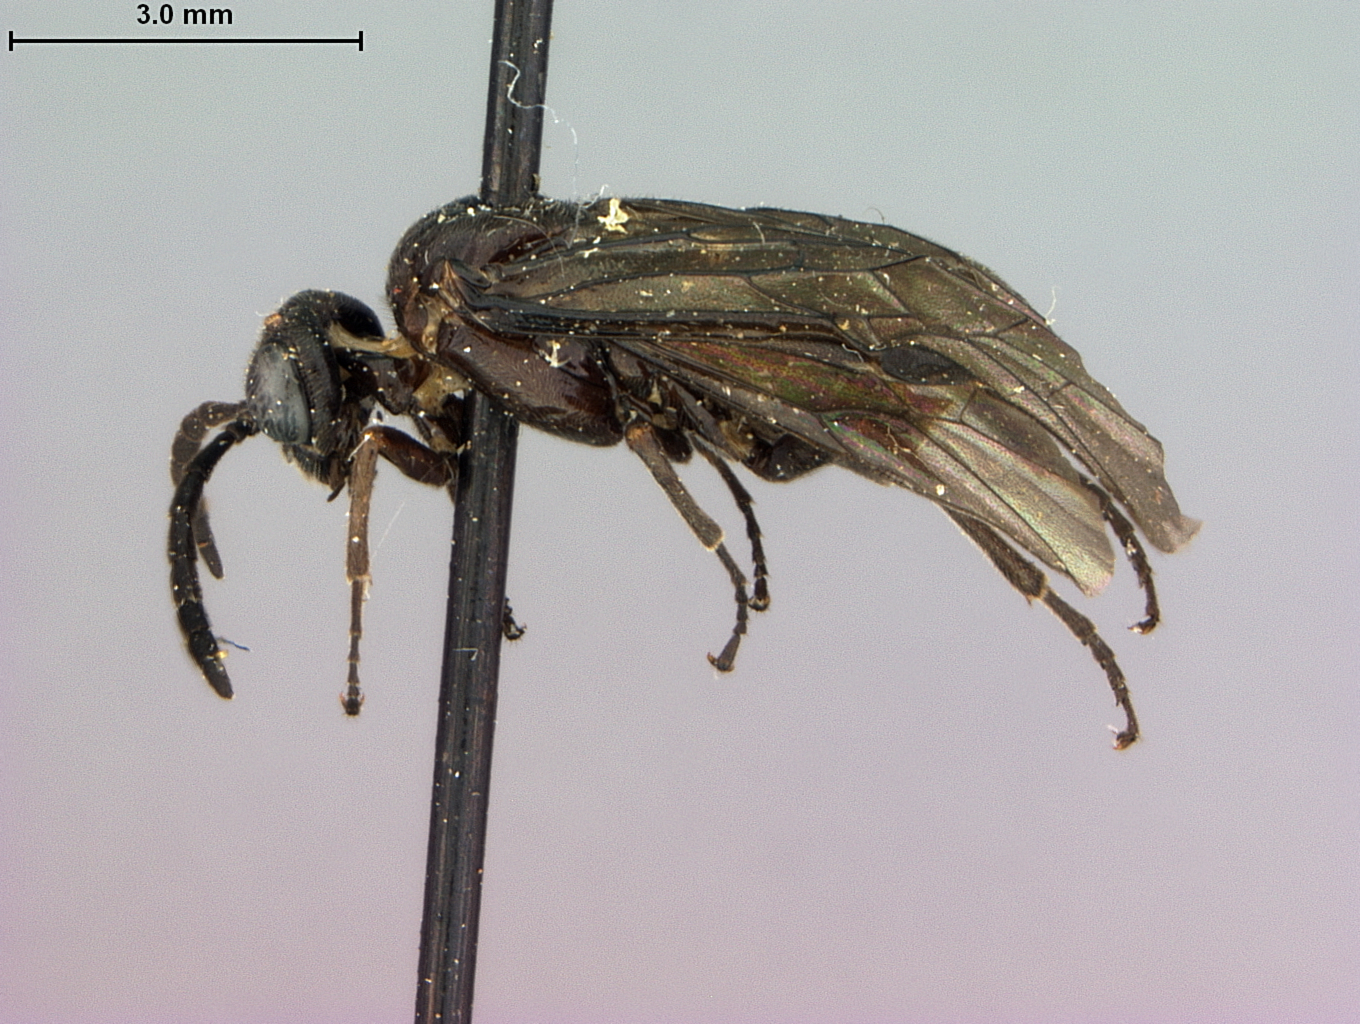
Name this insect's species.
Rhadinoceraea utahensis
